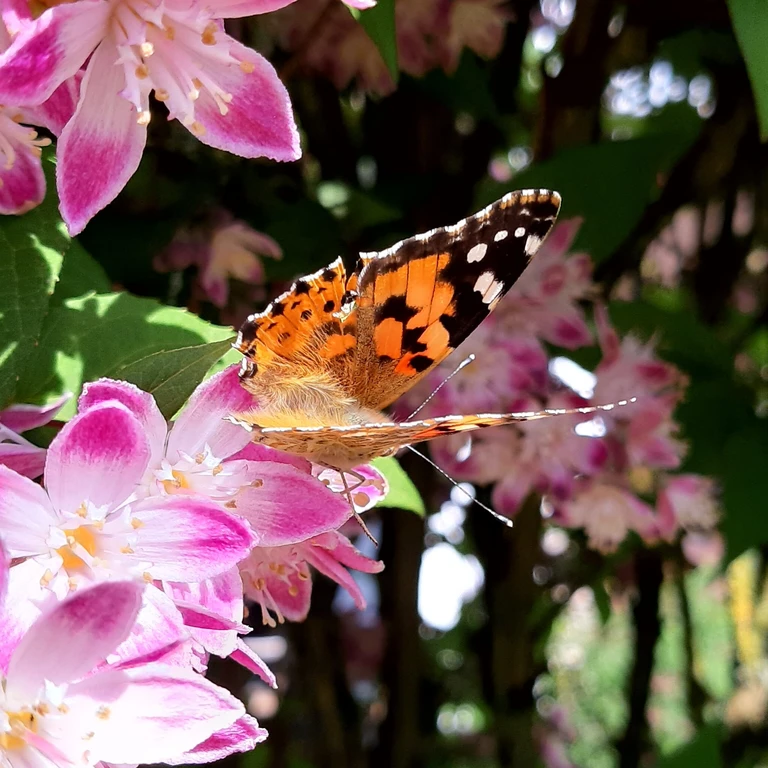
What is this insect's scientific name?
Vanessa cardui
